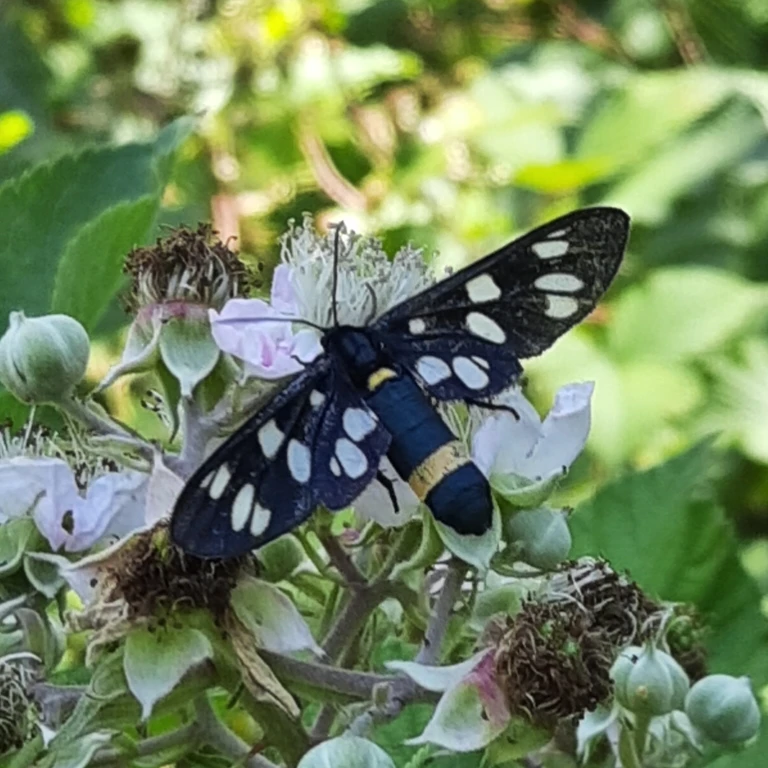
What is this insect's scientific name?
Amata phegea
